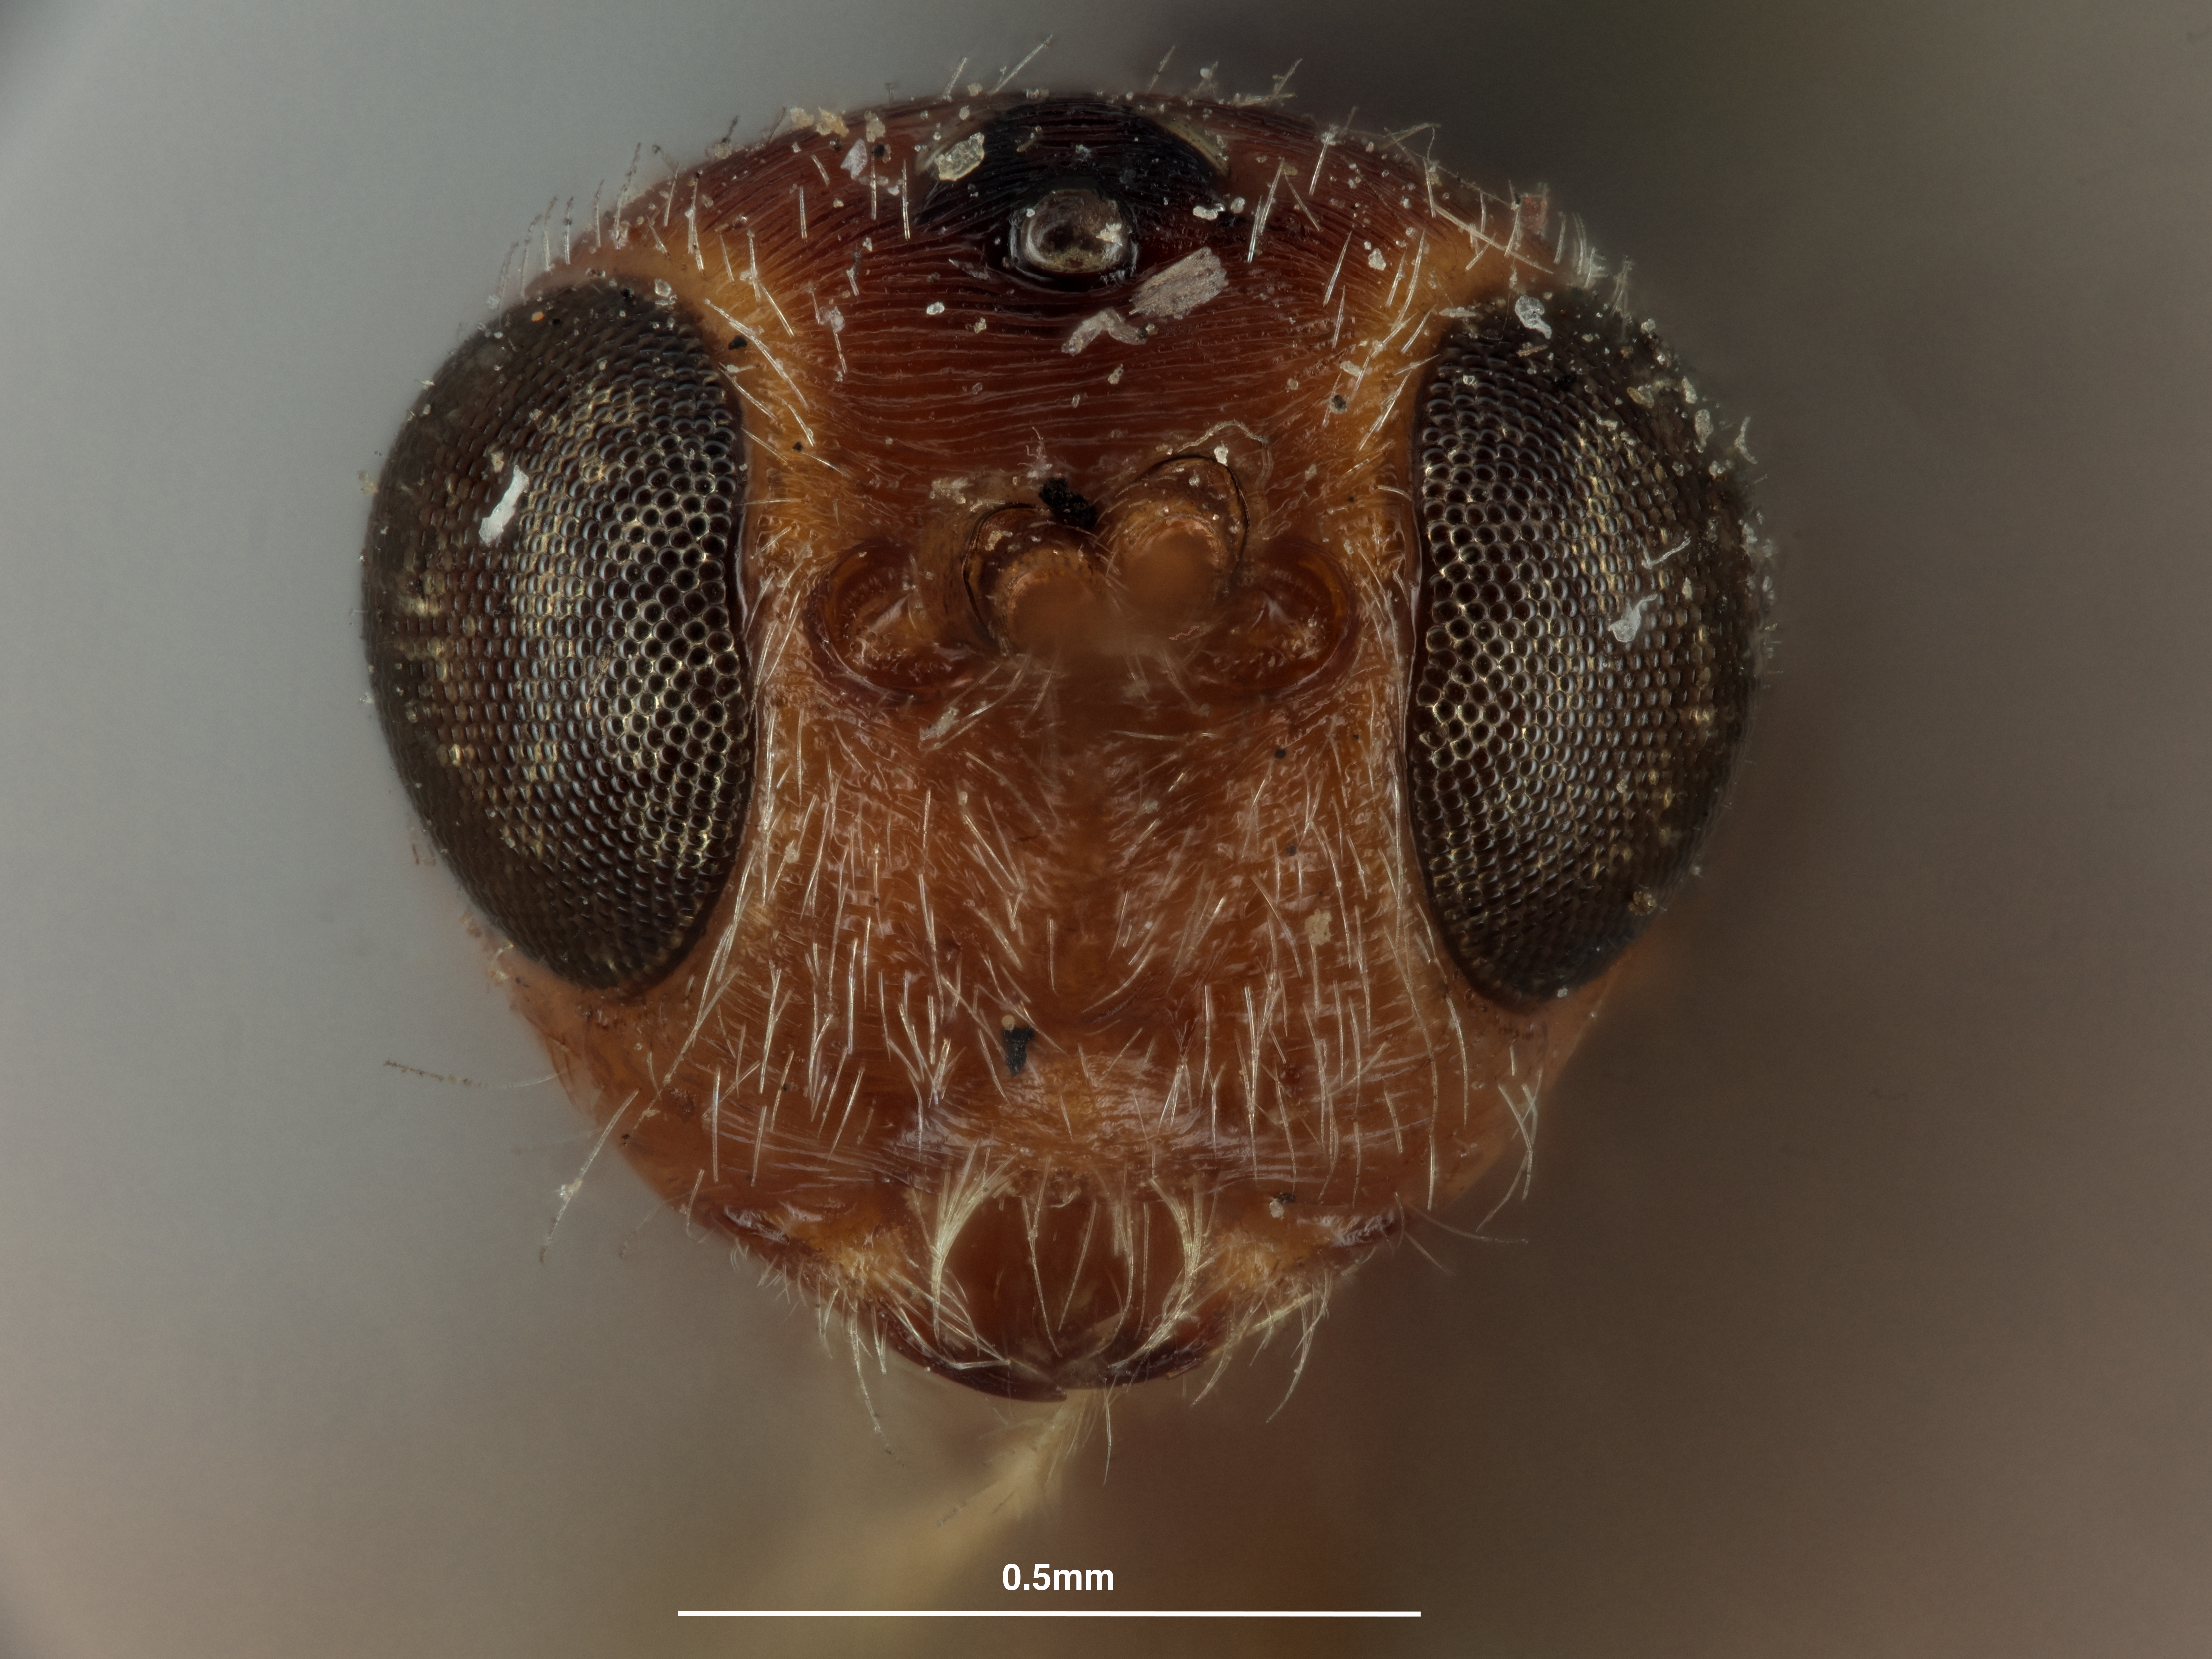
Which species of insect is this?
Exothecus rugulosus
